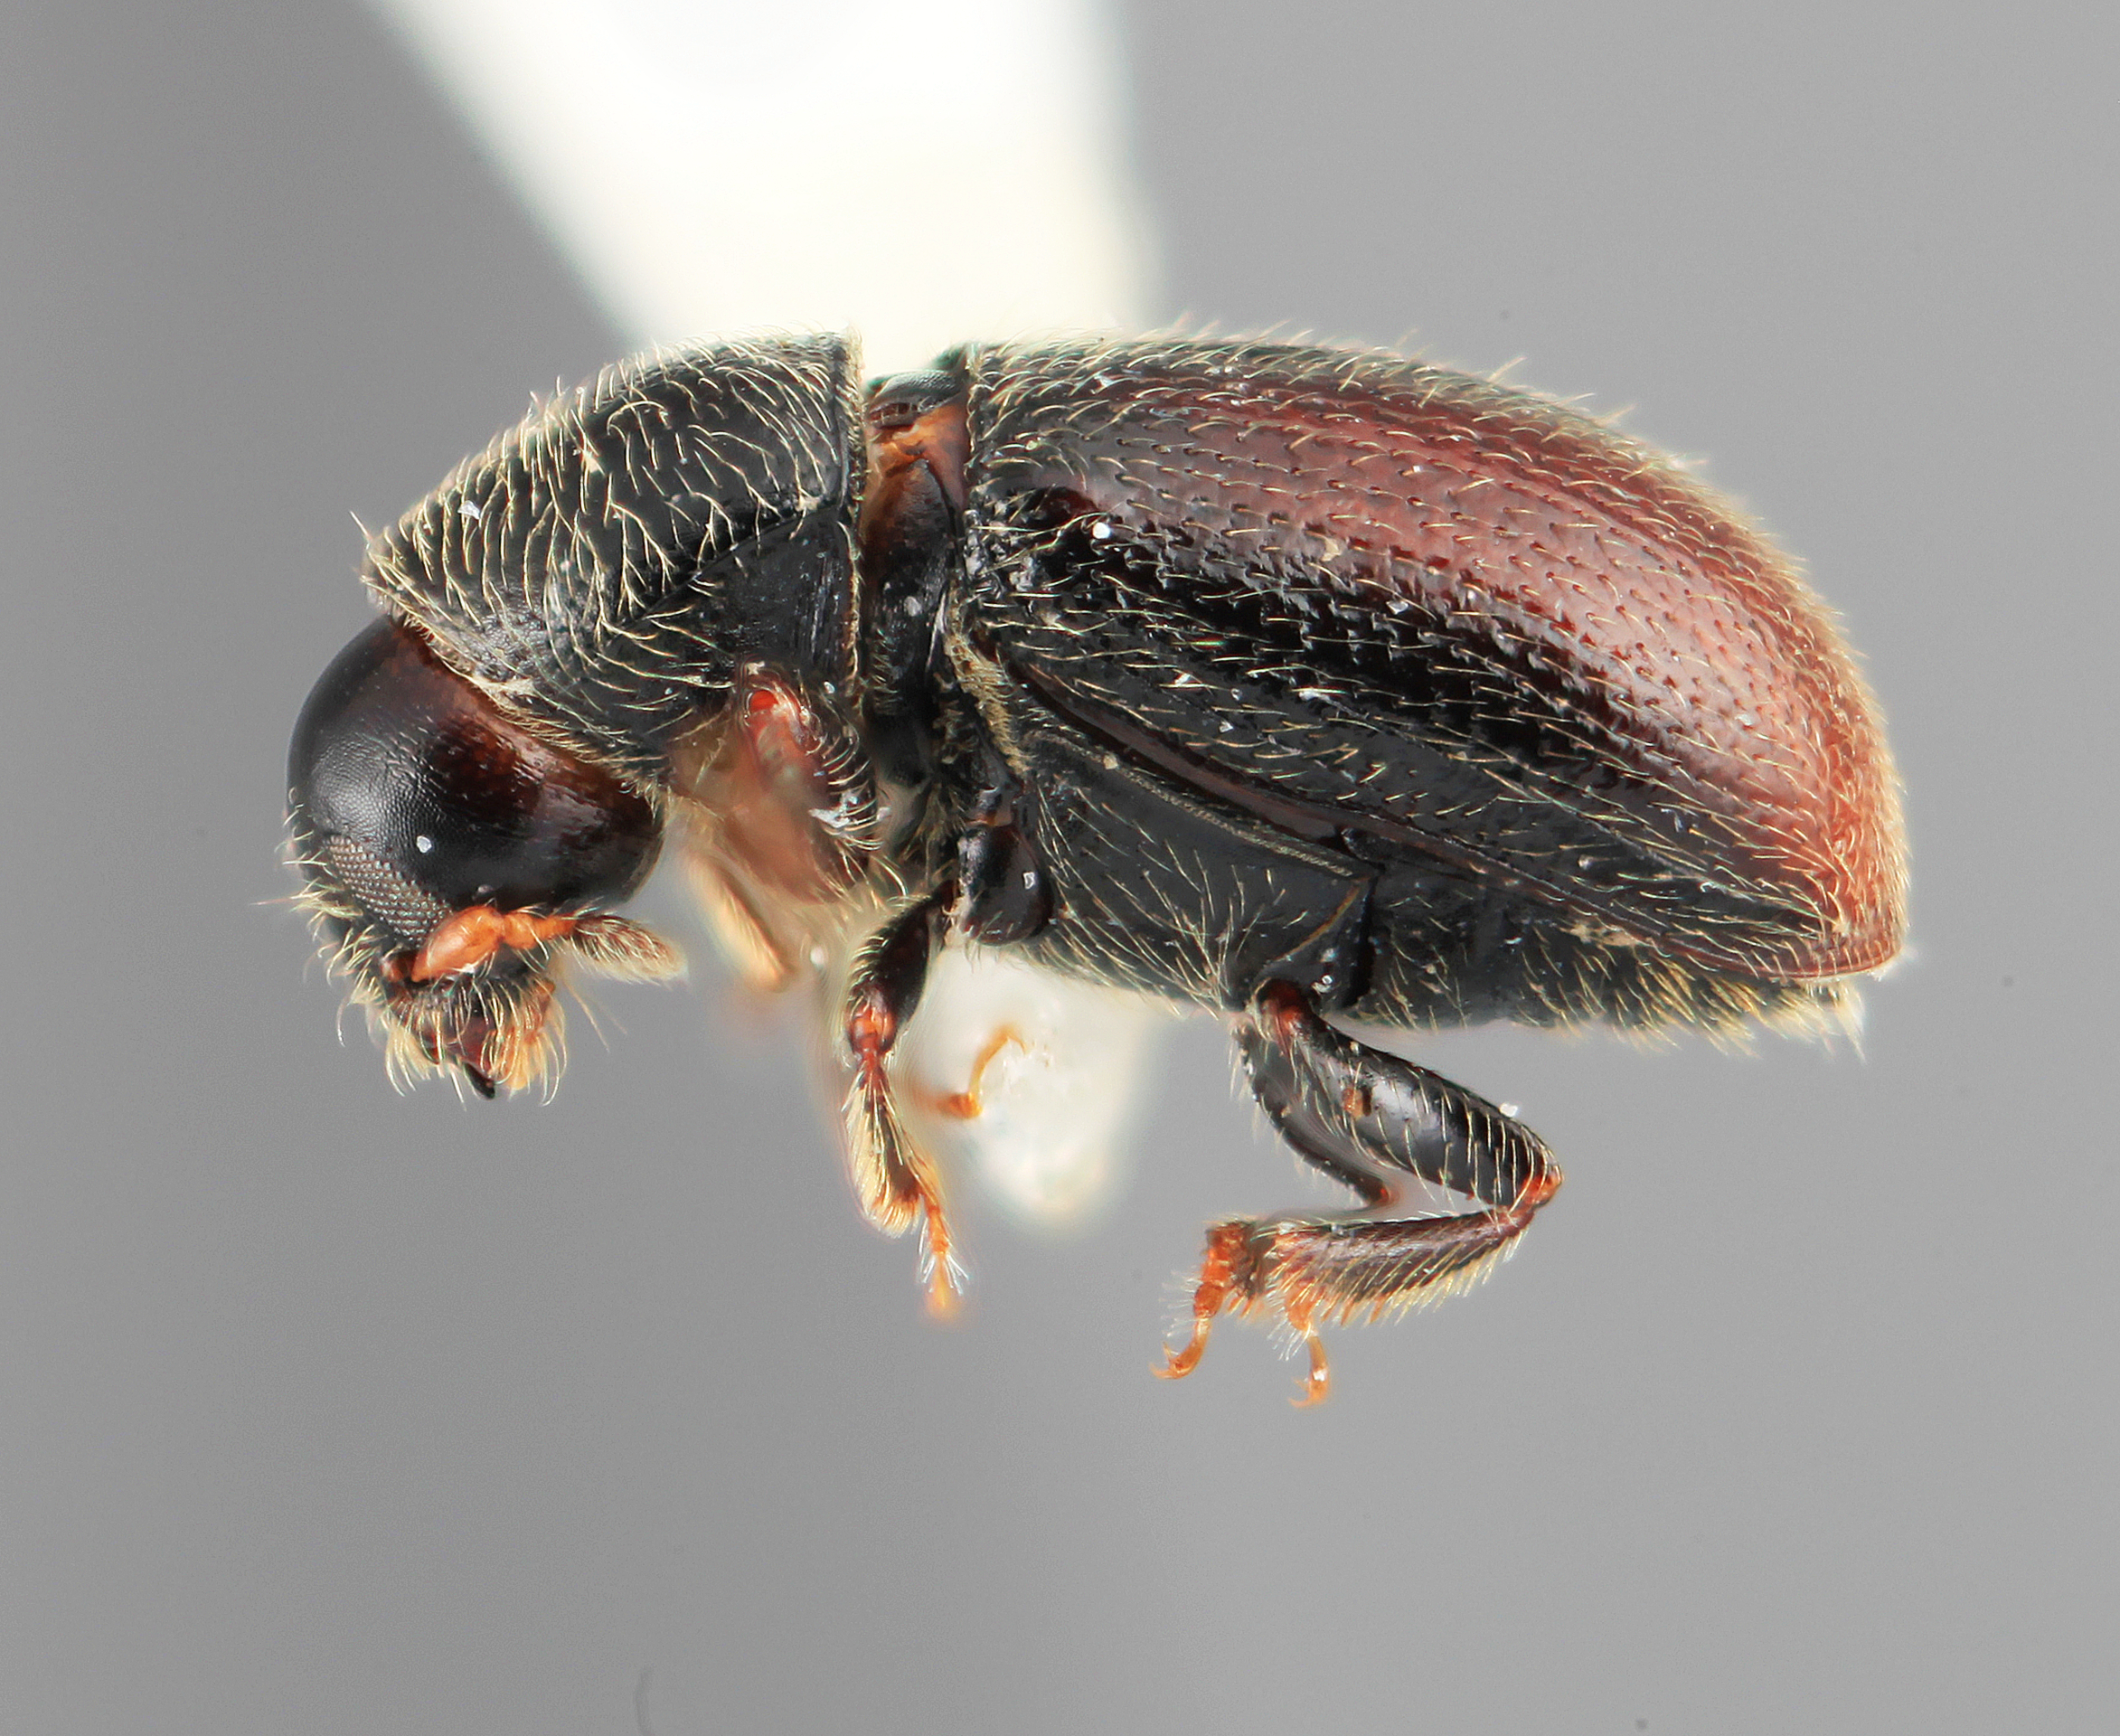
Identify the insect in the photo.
Scolytodes semipunctatus
